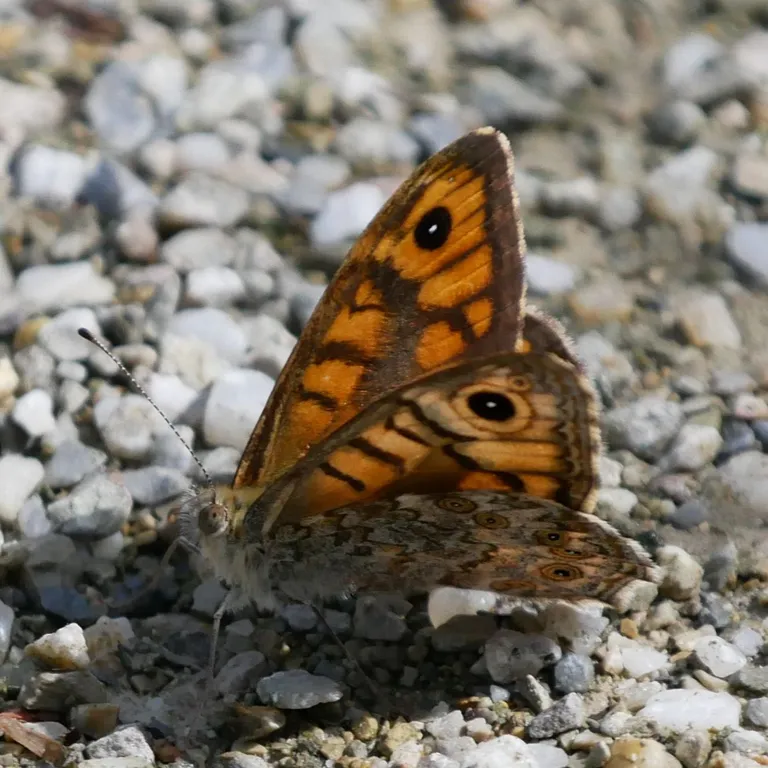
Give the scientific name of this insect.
Lasiommata megera (also Pararge megera)
